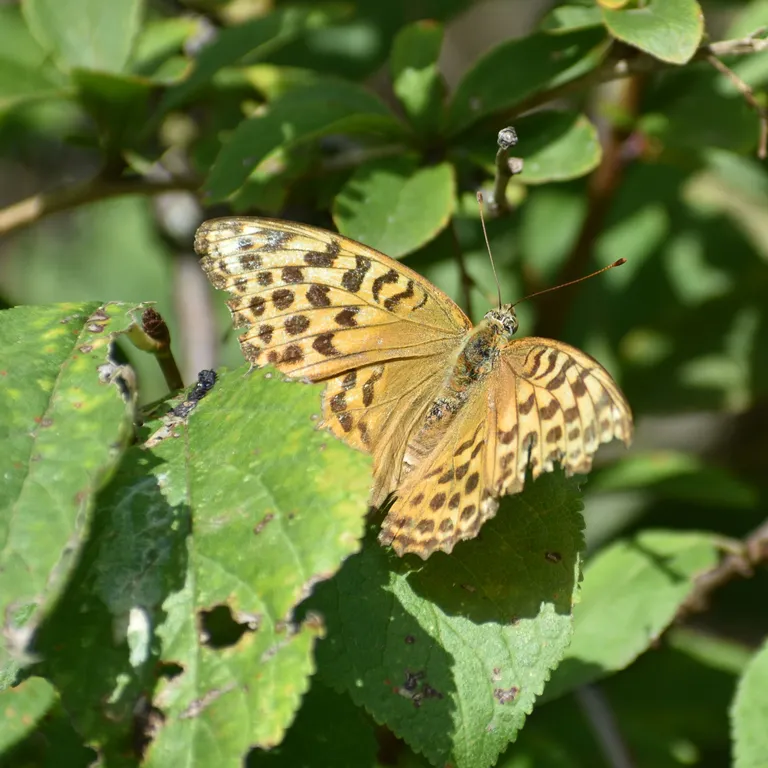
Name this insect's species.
Argynnis paphia
